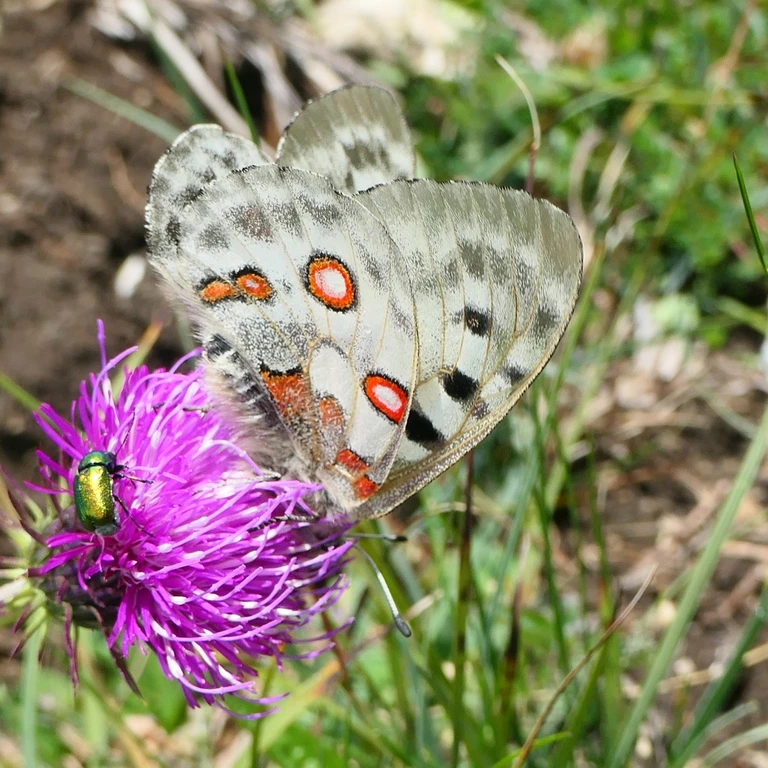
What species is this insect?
Parnassius apollo
